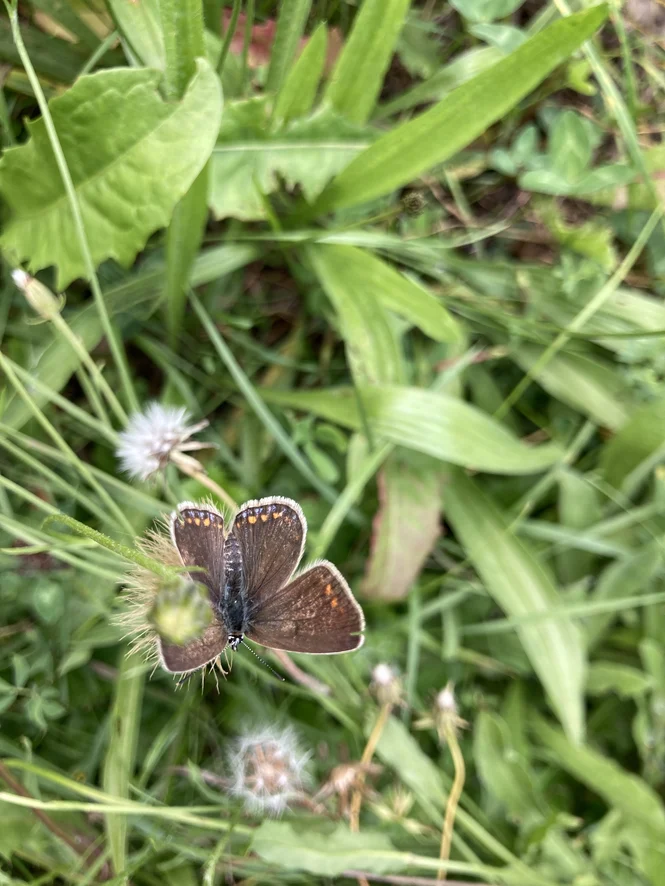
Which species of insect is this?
Polyommatus icarus
